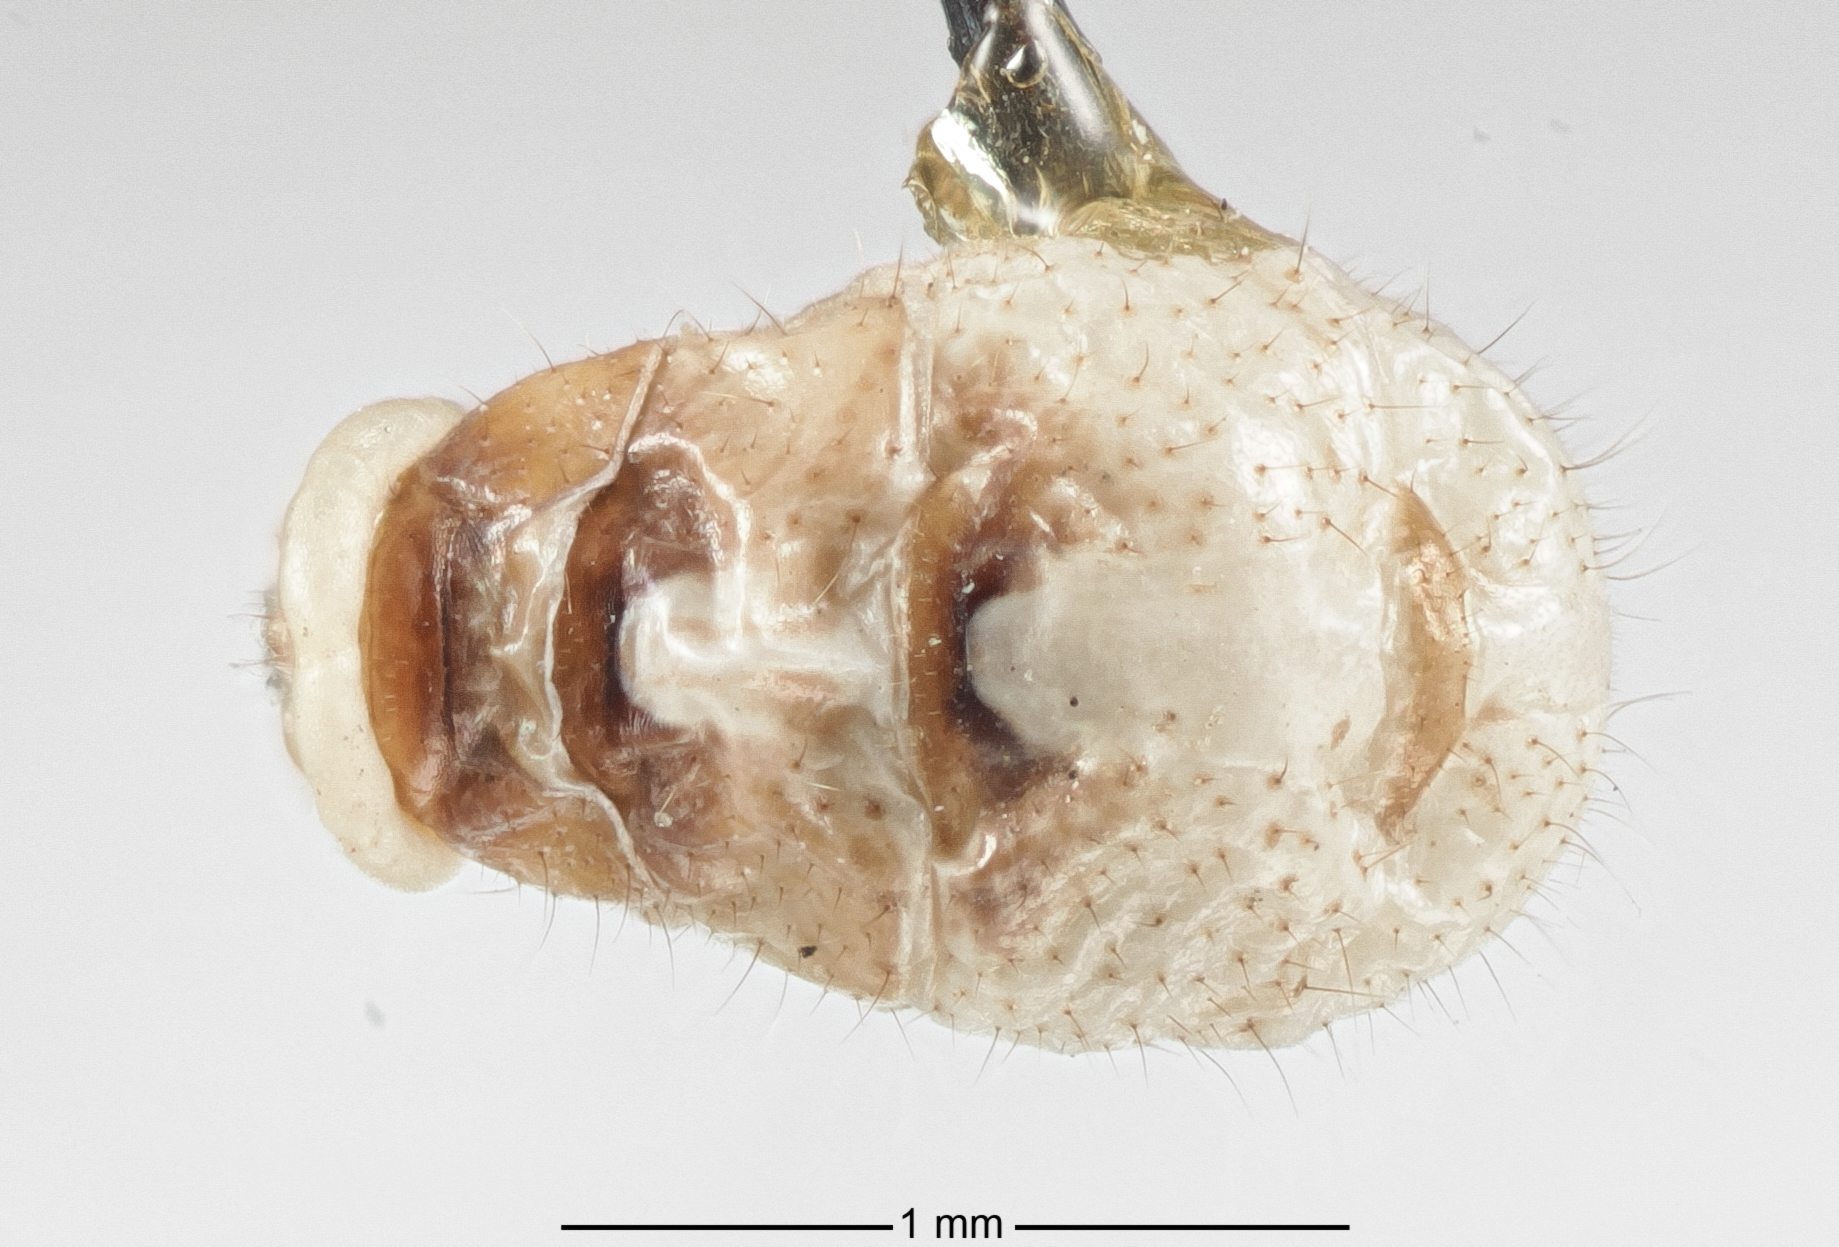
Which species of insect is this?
Thyreoxenus pulchellus
